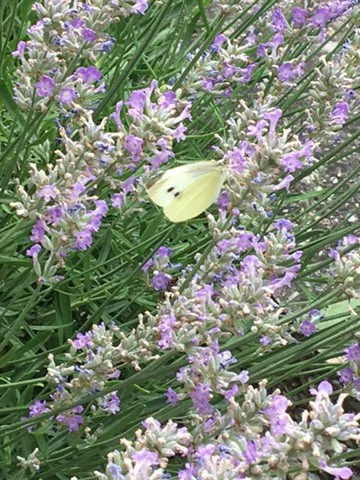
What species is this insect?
Pieris rapae
